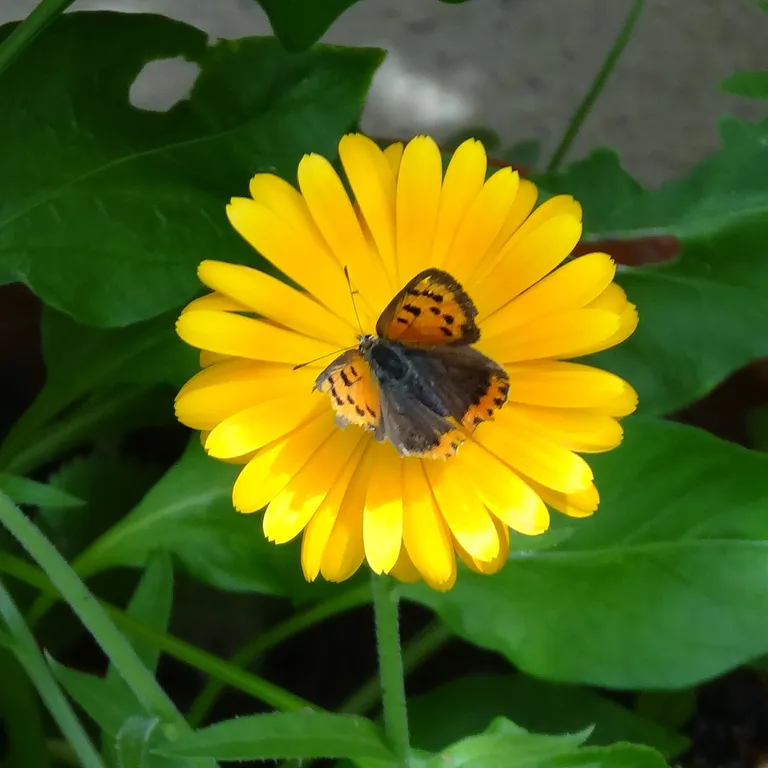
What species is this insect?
Lycaena phlaeas
